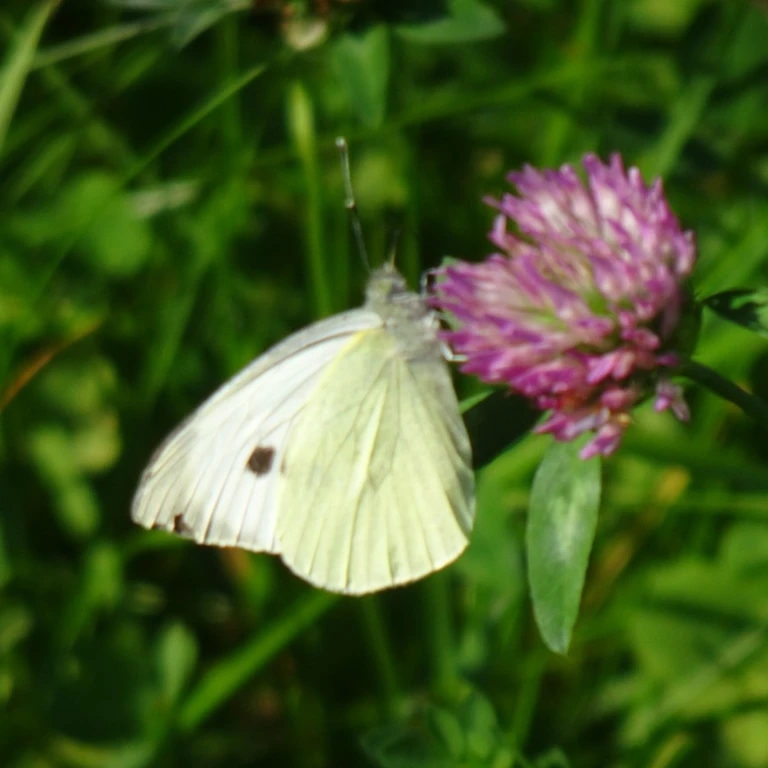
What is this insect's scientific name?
Pieris brassicae
